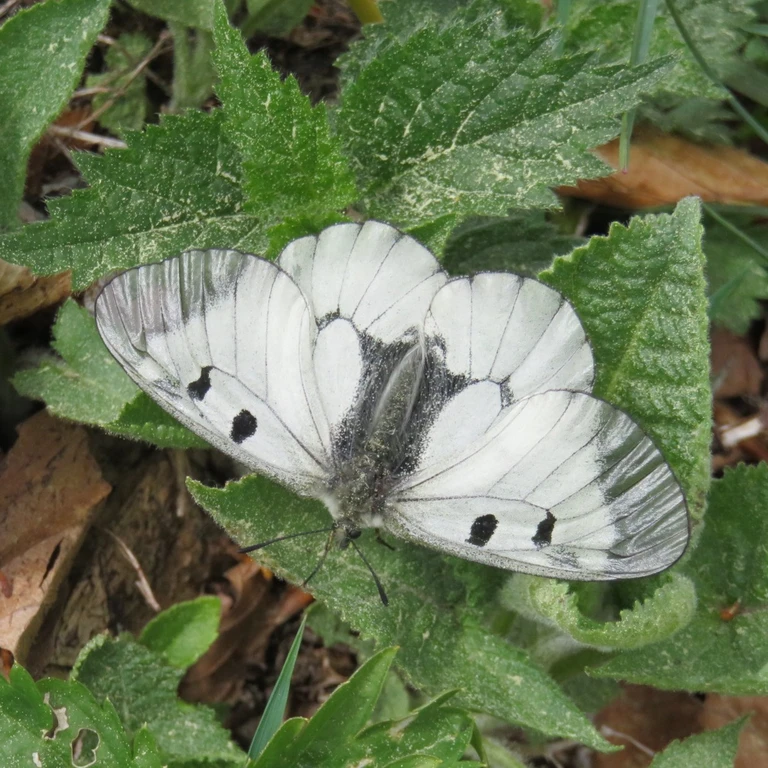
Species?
Parnassius mnemosyne
